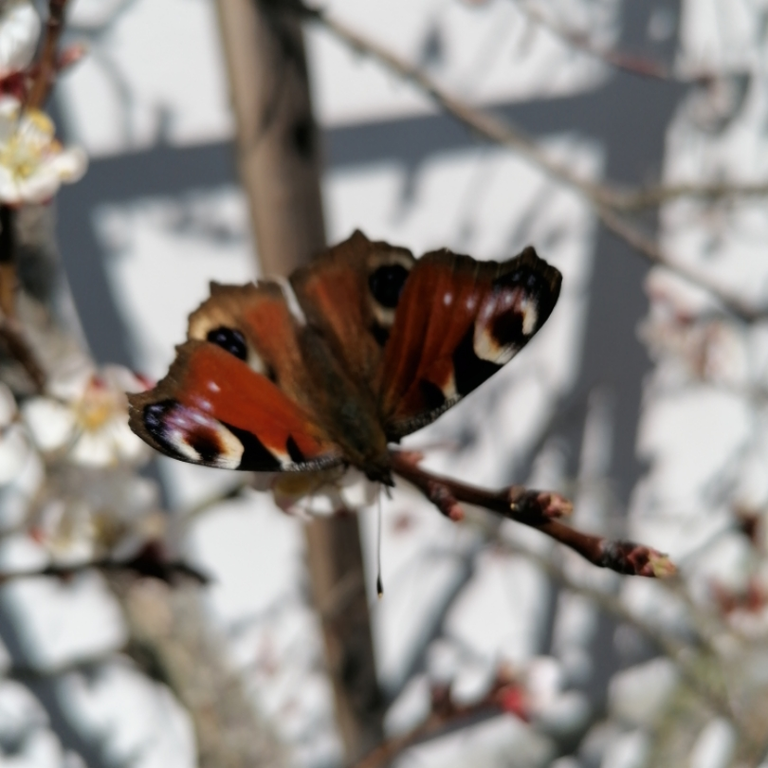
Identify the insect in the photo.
Aglais io
